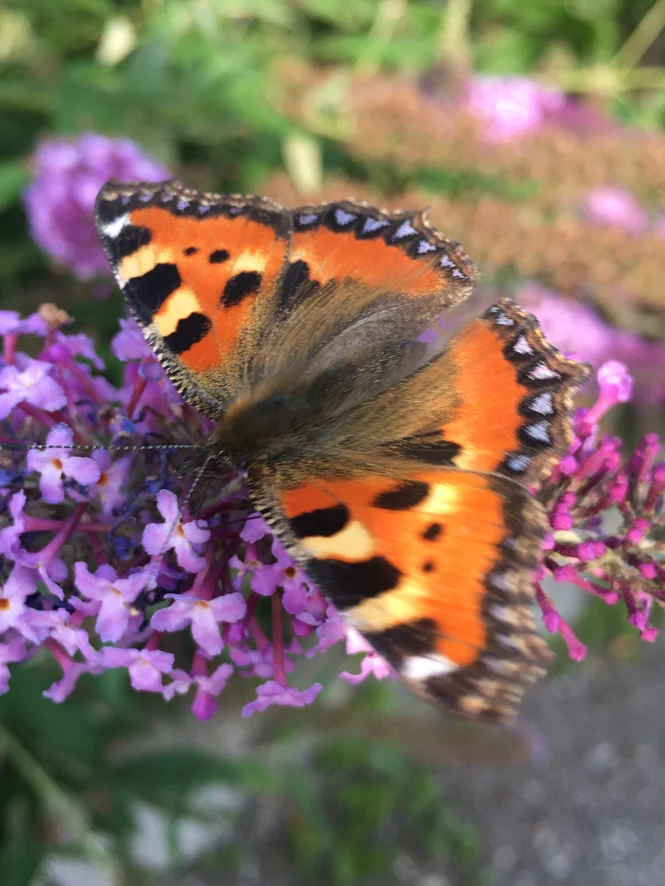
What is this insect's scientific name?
Aglais urticae
